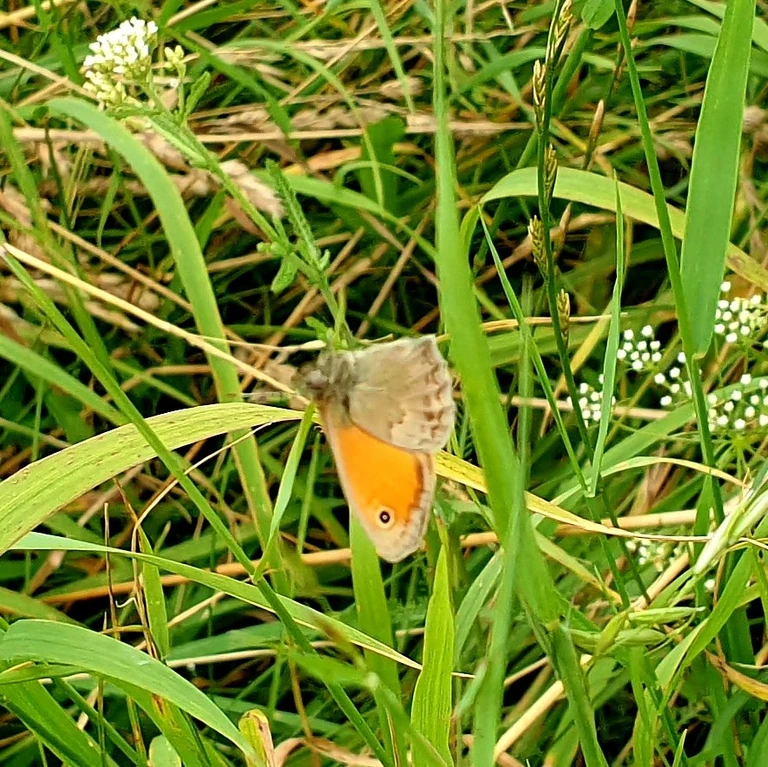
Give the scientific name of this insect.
Coenonympha pamphilus
